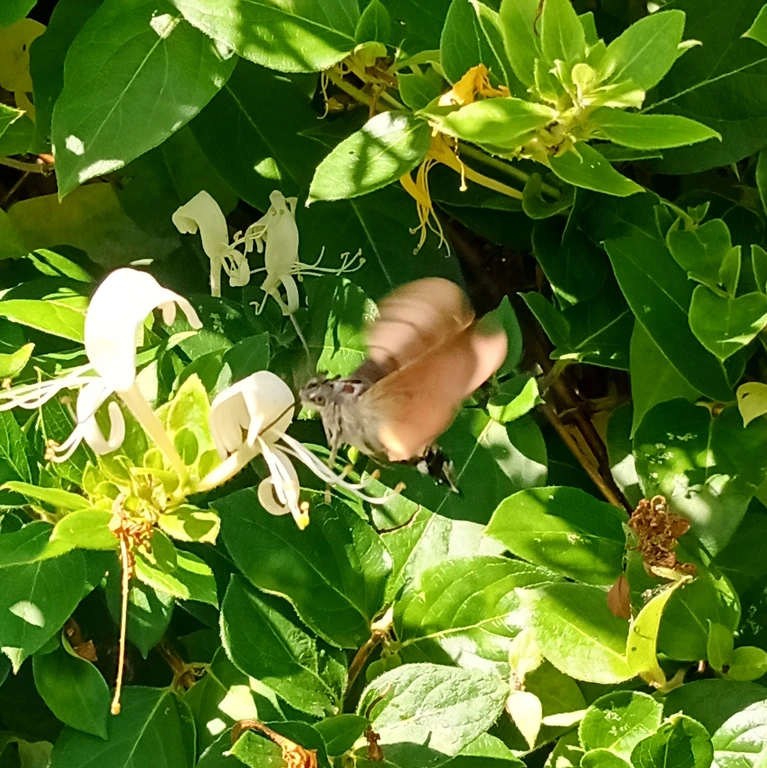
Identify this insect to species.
Macroglossum stellatarum
